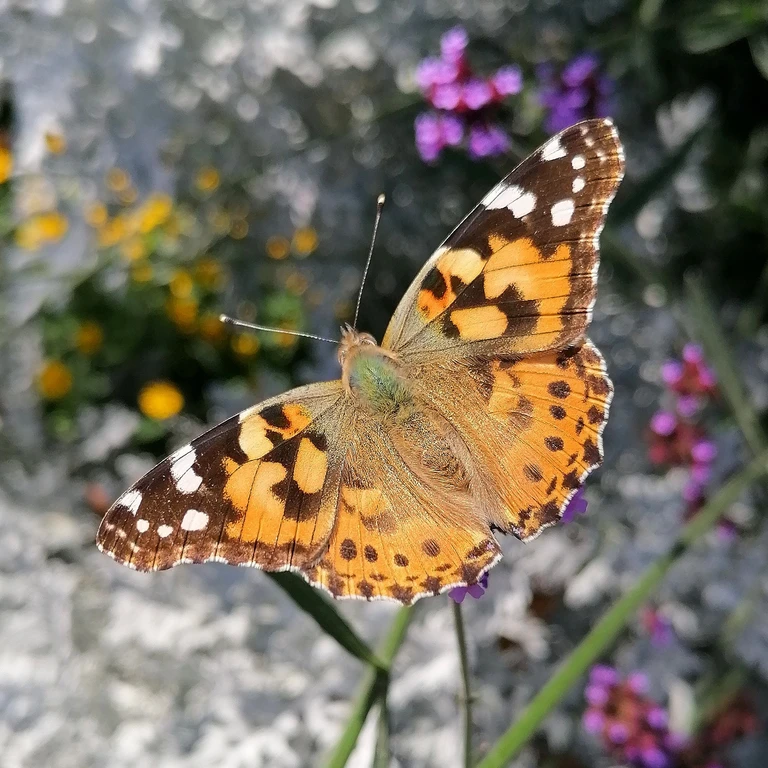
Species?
Vanessa cardui
